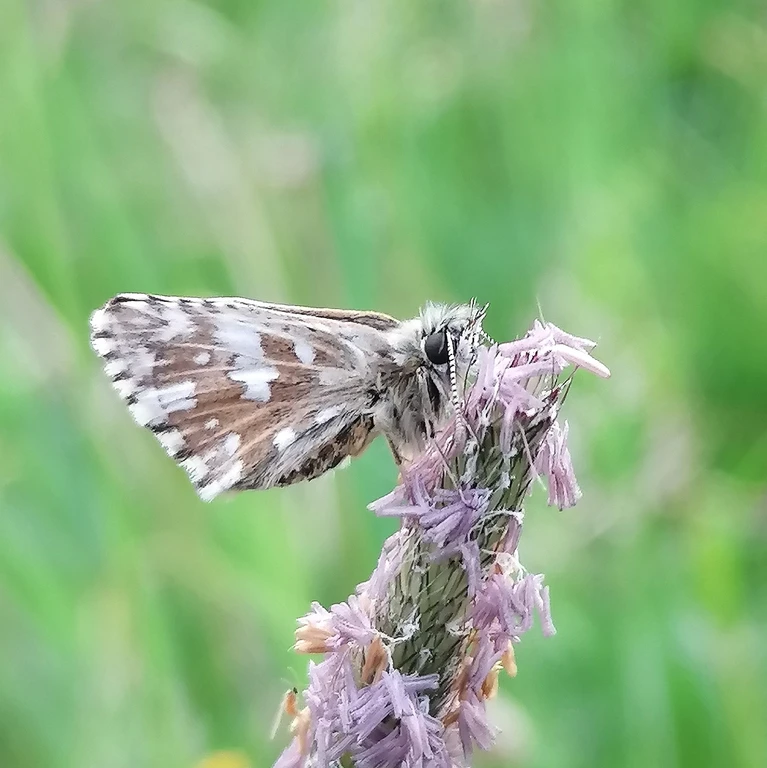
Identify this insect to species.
Pyrgus malvae
